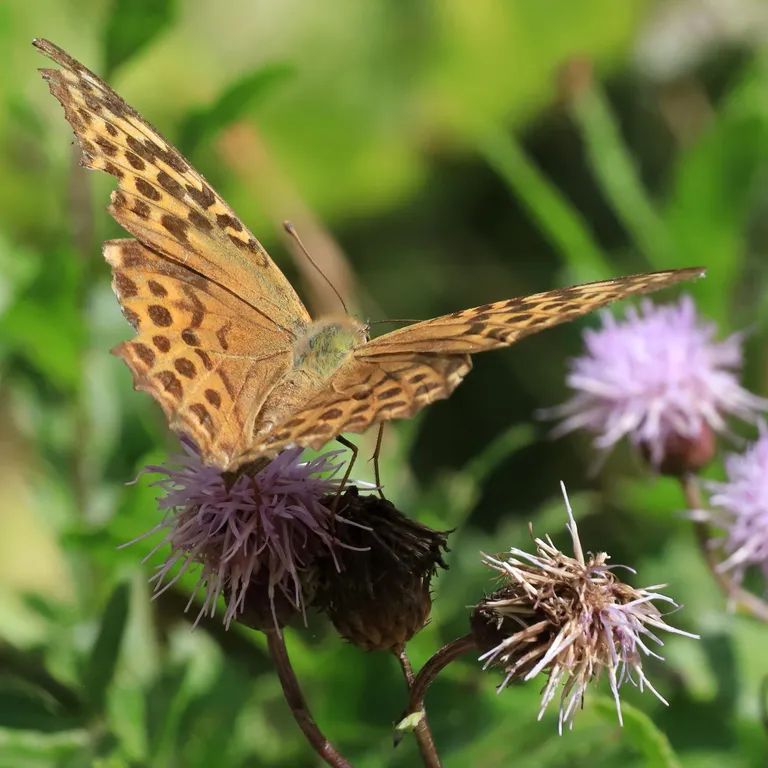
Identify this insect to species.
Argynnis paphia
